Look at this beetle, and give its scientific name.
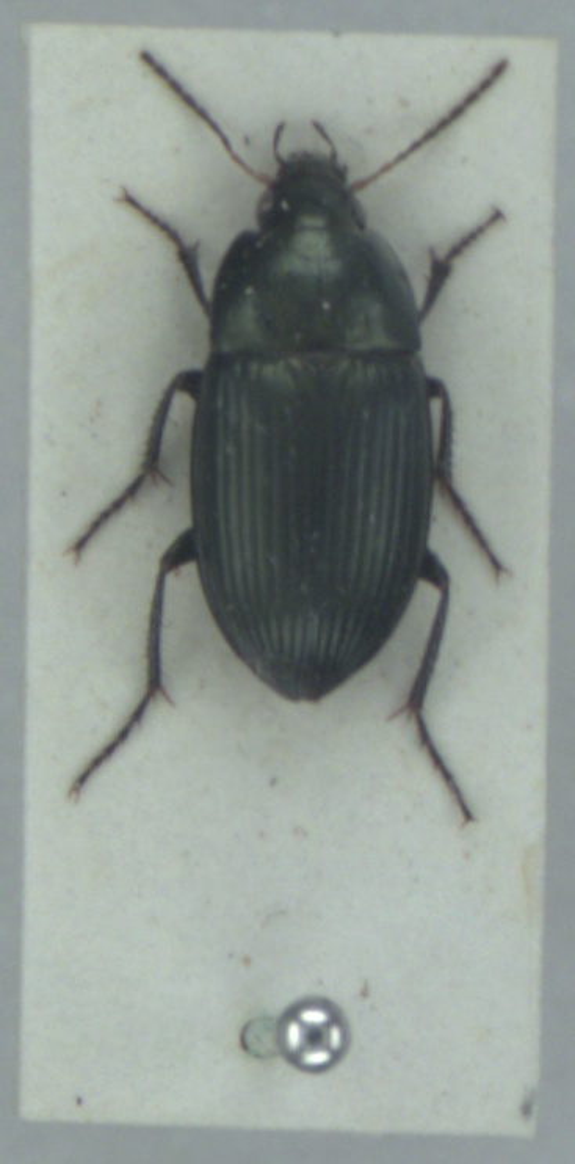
Amara ovata
